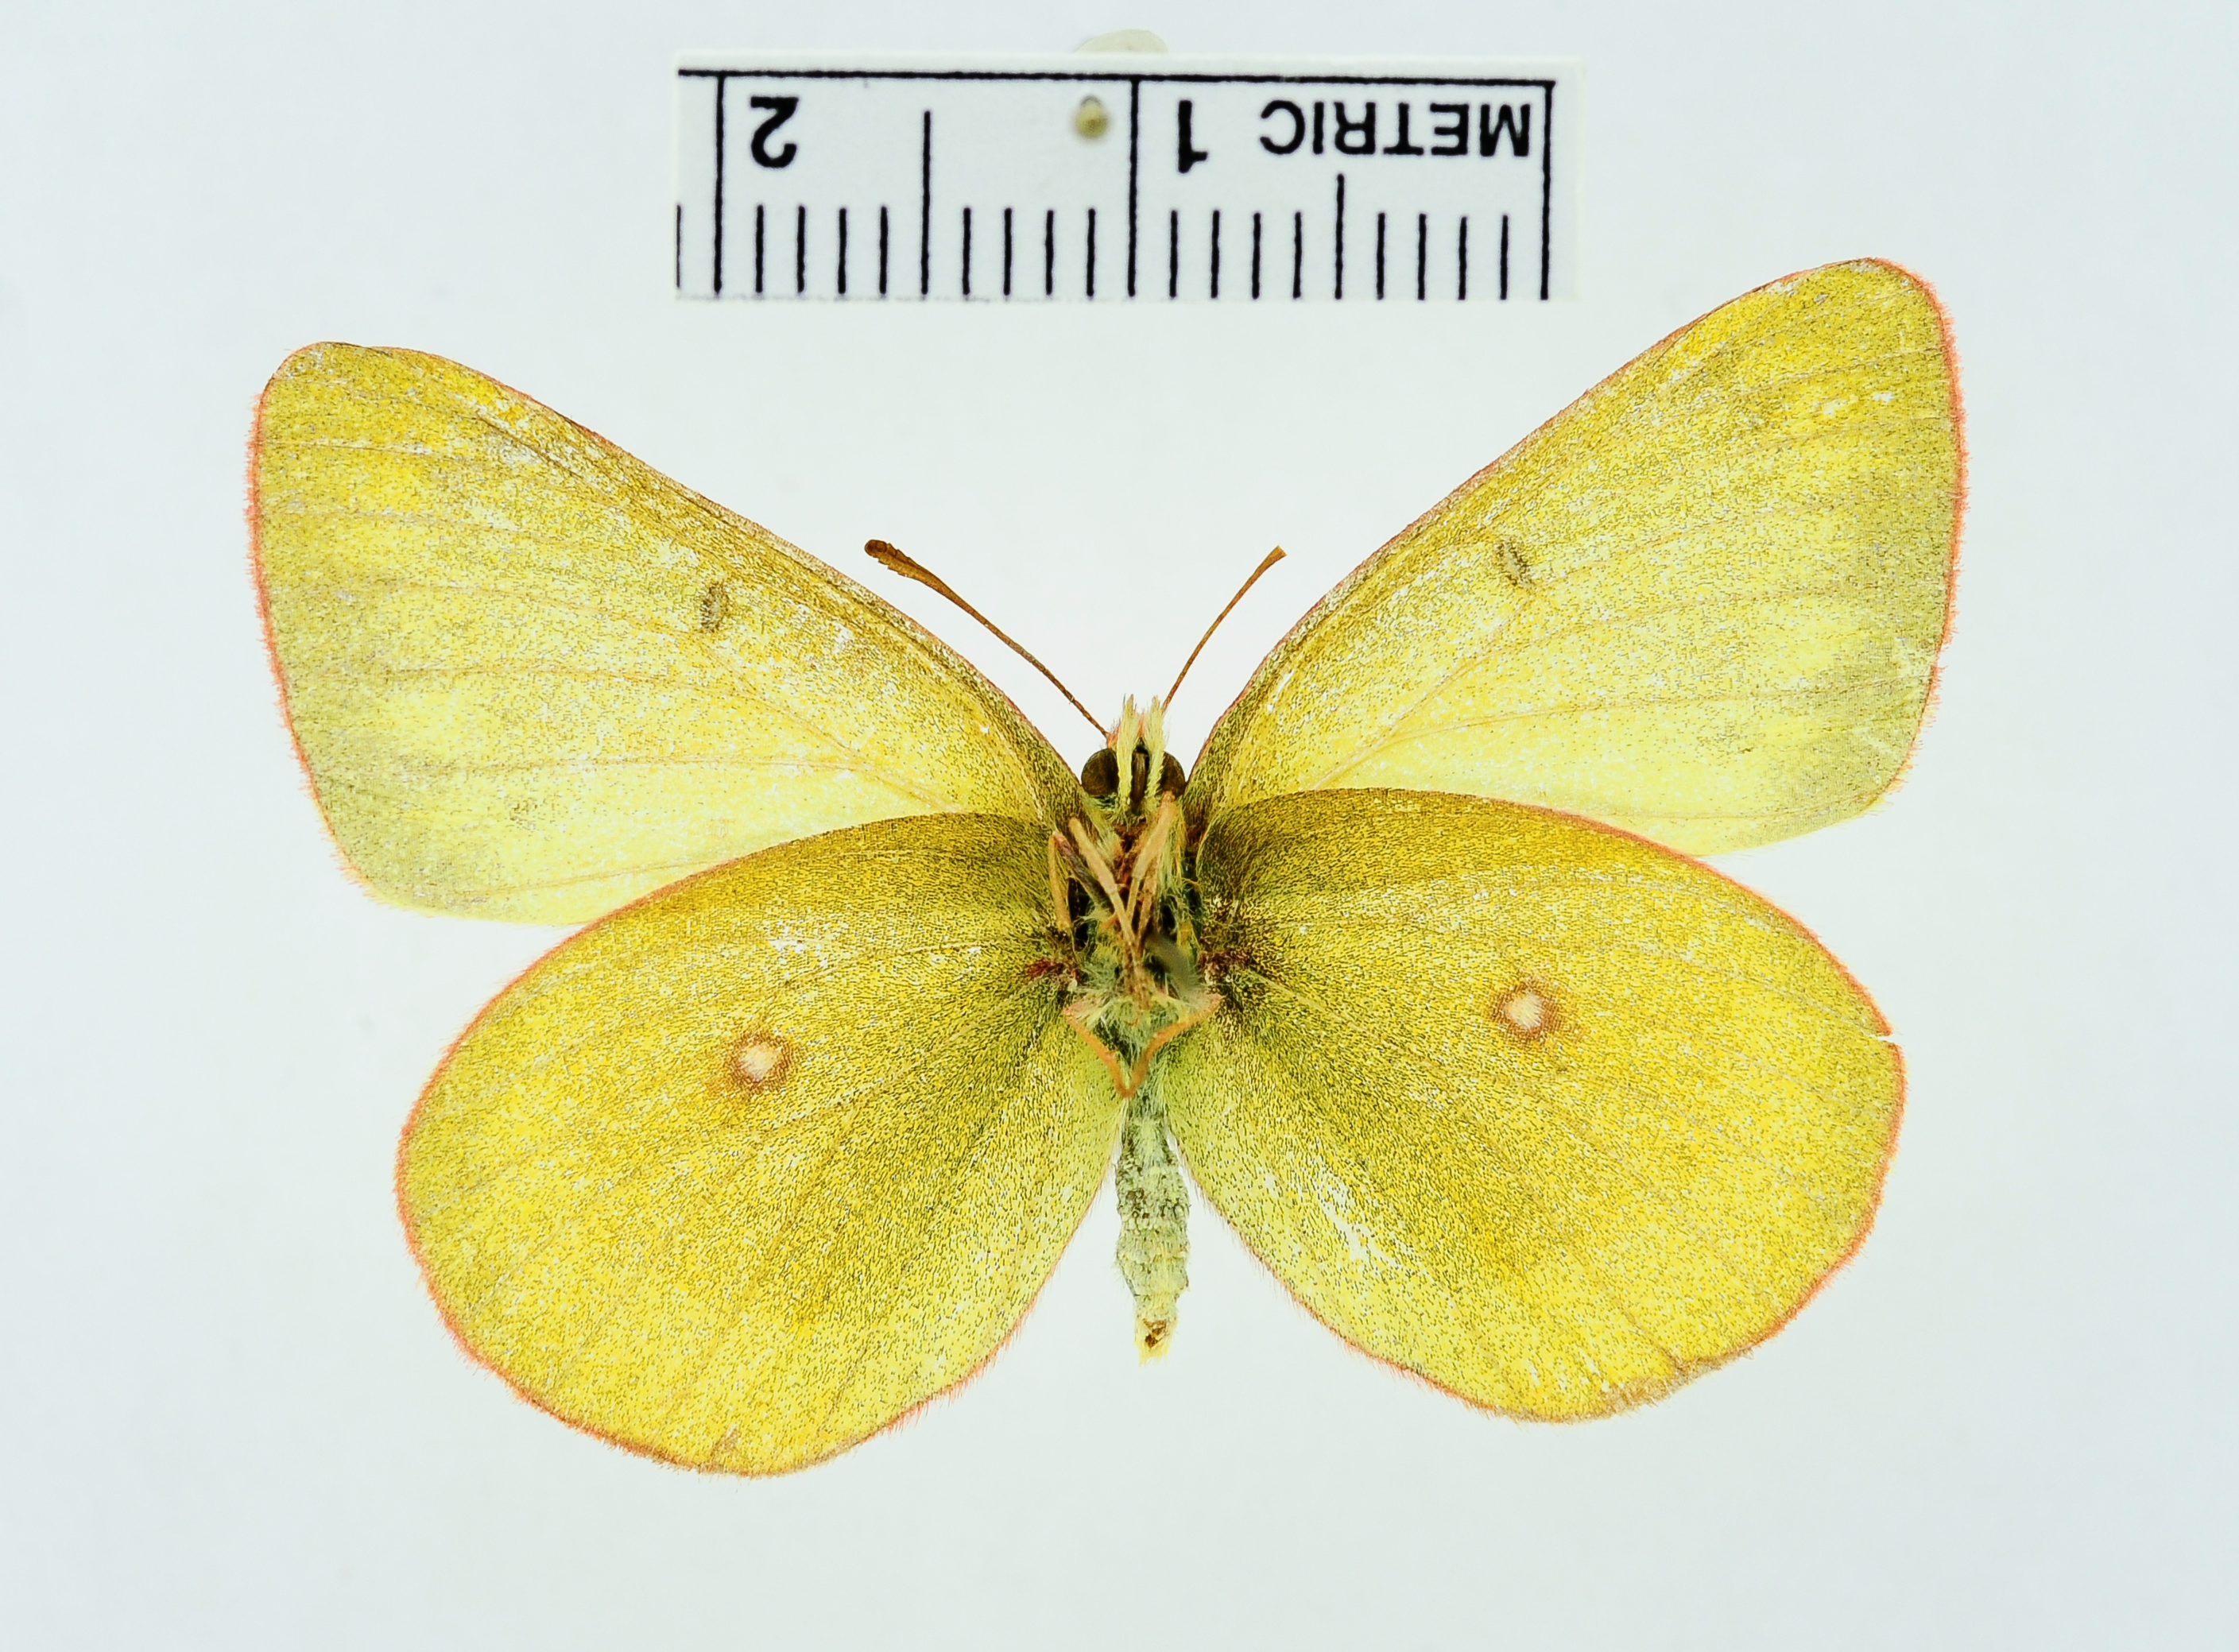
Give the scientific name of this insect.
Eurymus pelidne
